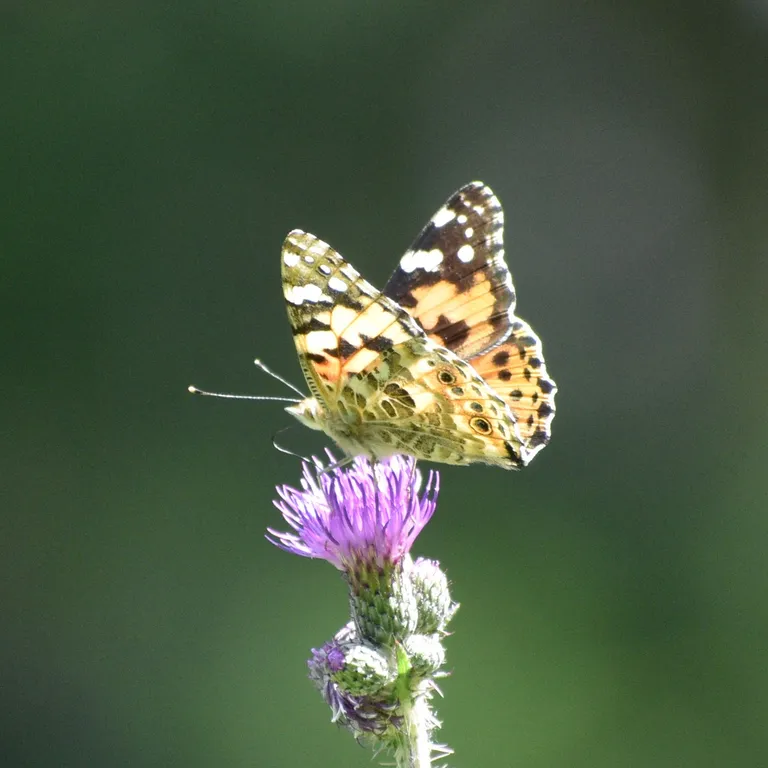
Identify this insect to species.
Vanessa cardui
